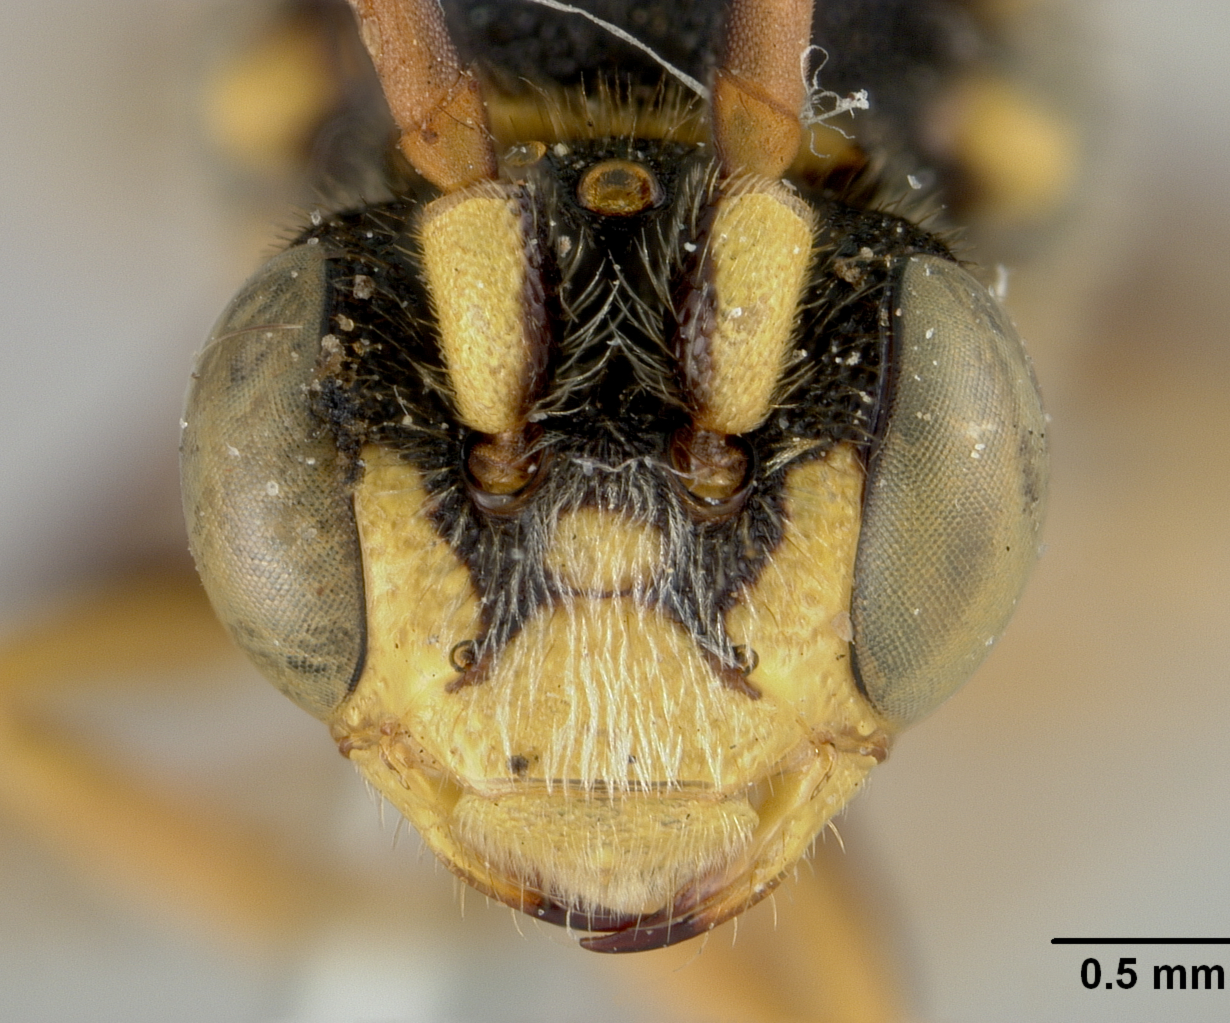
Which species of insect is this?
Nomada sanctaecrucis
